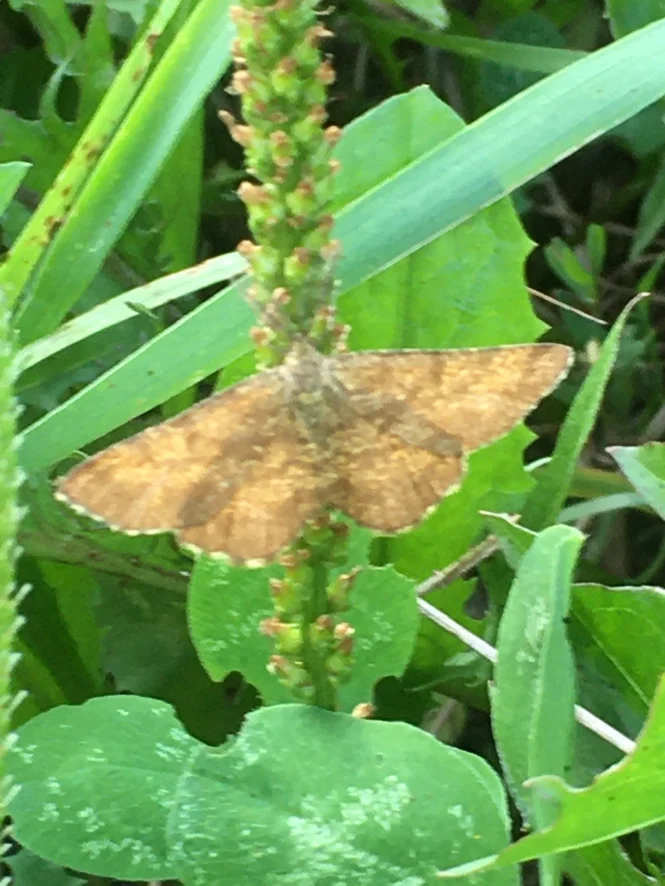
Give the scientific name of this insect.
Ematurga atomaria
